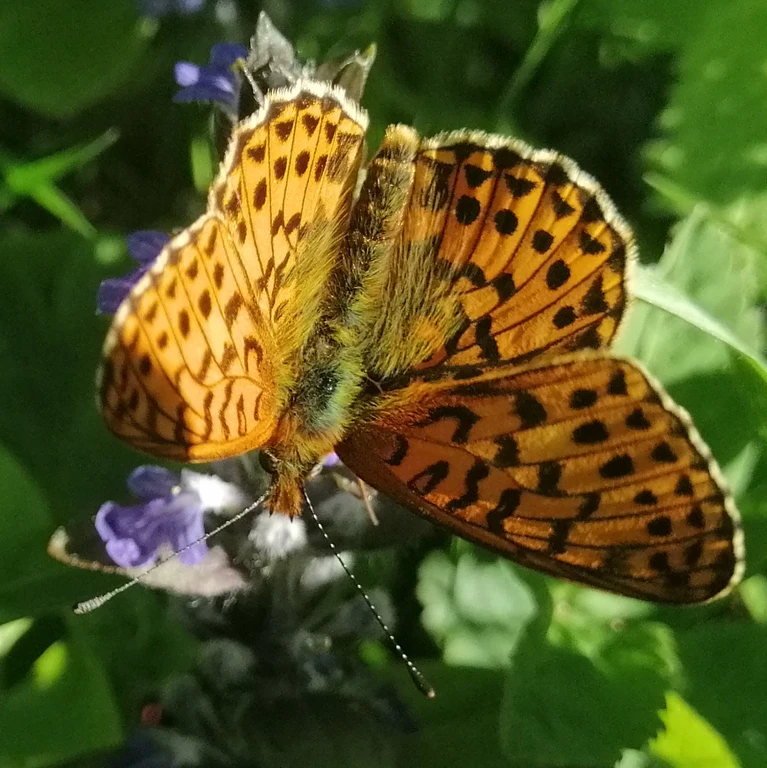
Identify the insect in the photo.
Boloria euphrosyne (also Clossiana euphrosyne)
